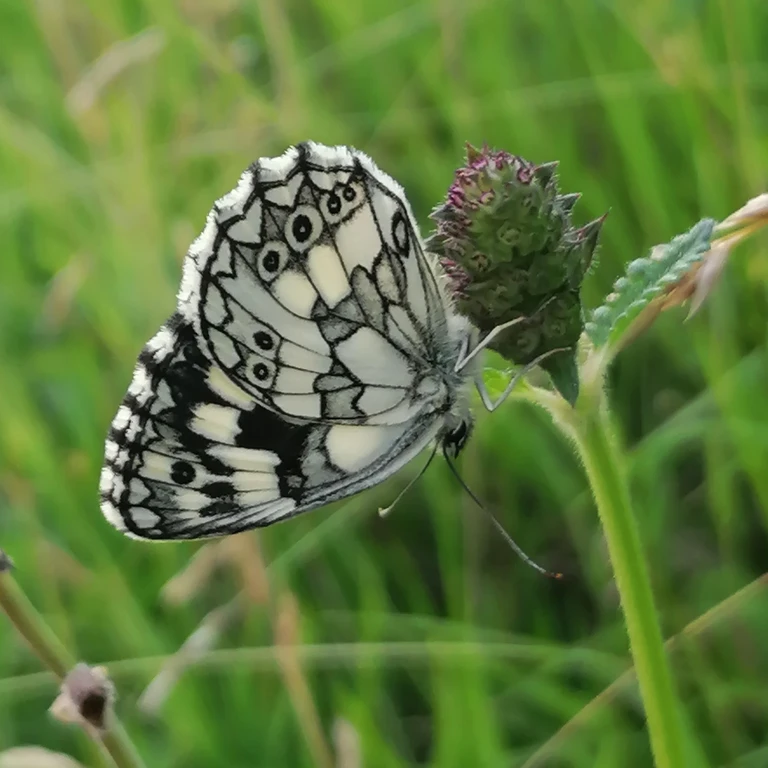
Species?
Melanargia galathea
